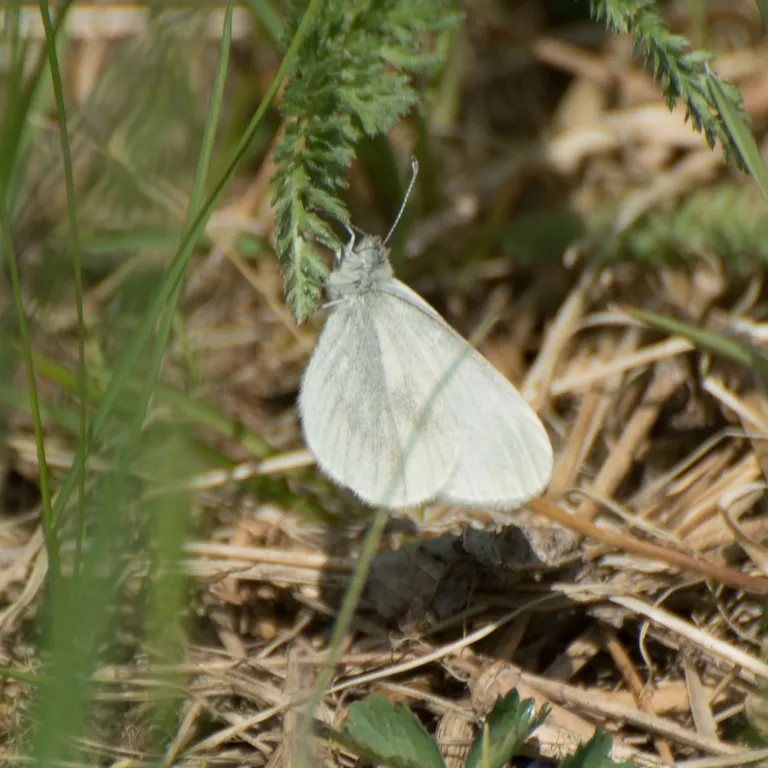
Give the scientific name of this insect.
Leptidea sinapis/juvernica
